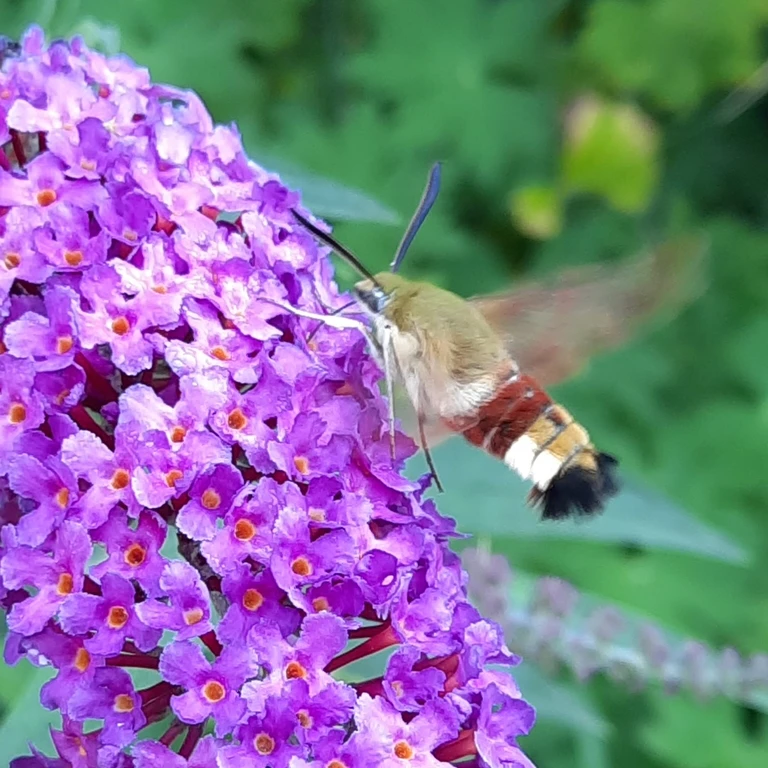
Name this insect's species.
Hemaris fuciformis
